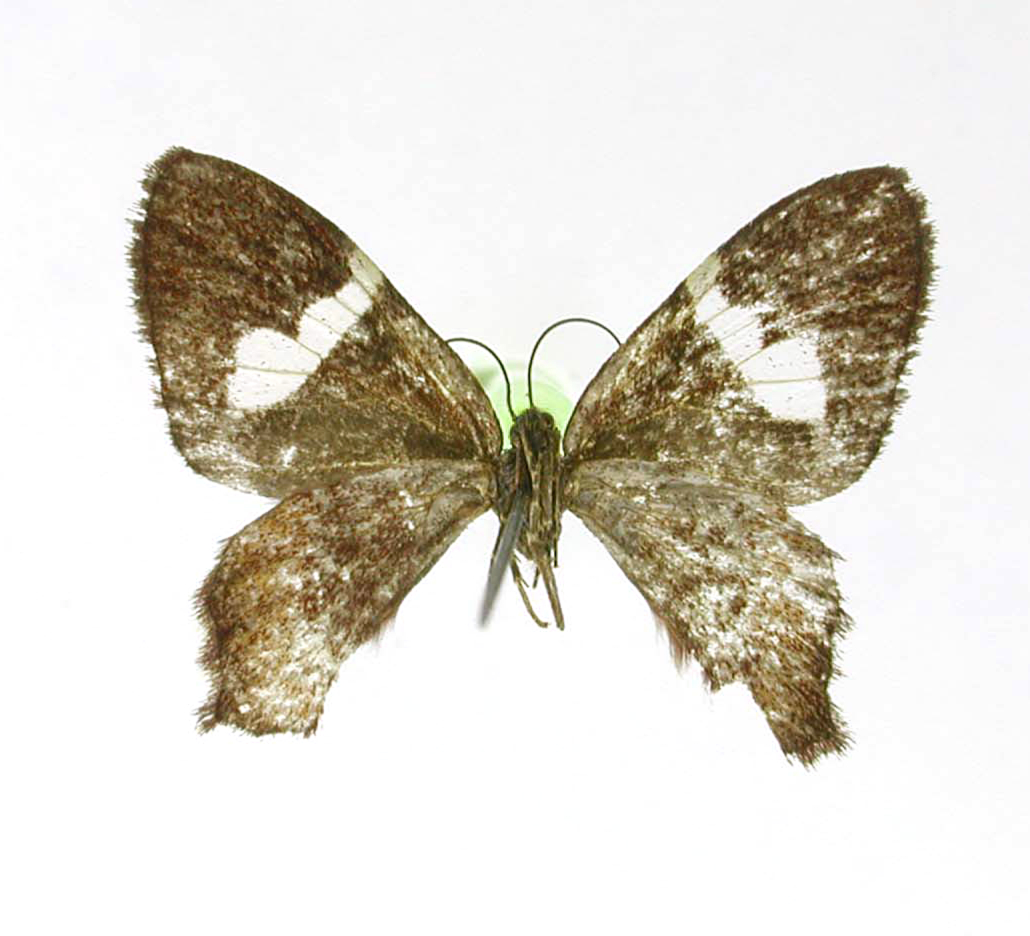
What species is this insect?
Erateina inconspicua
